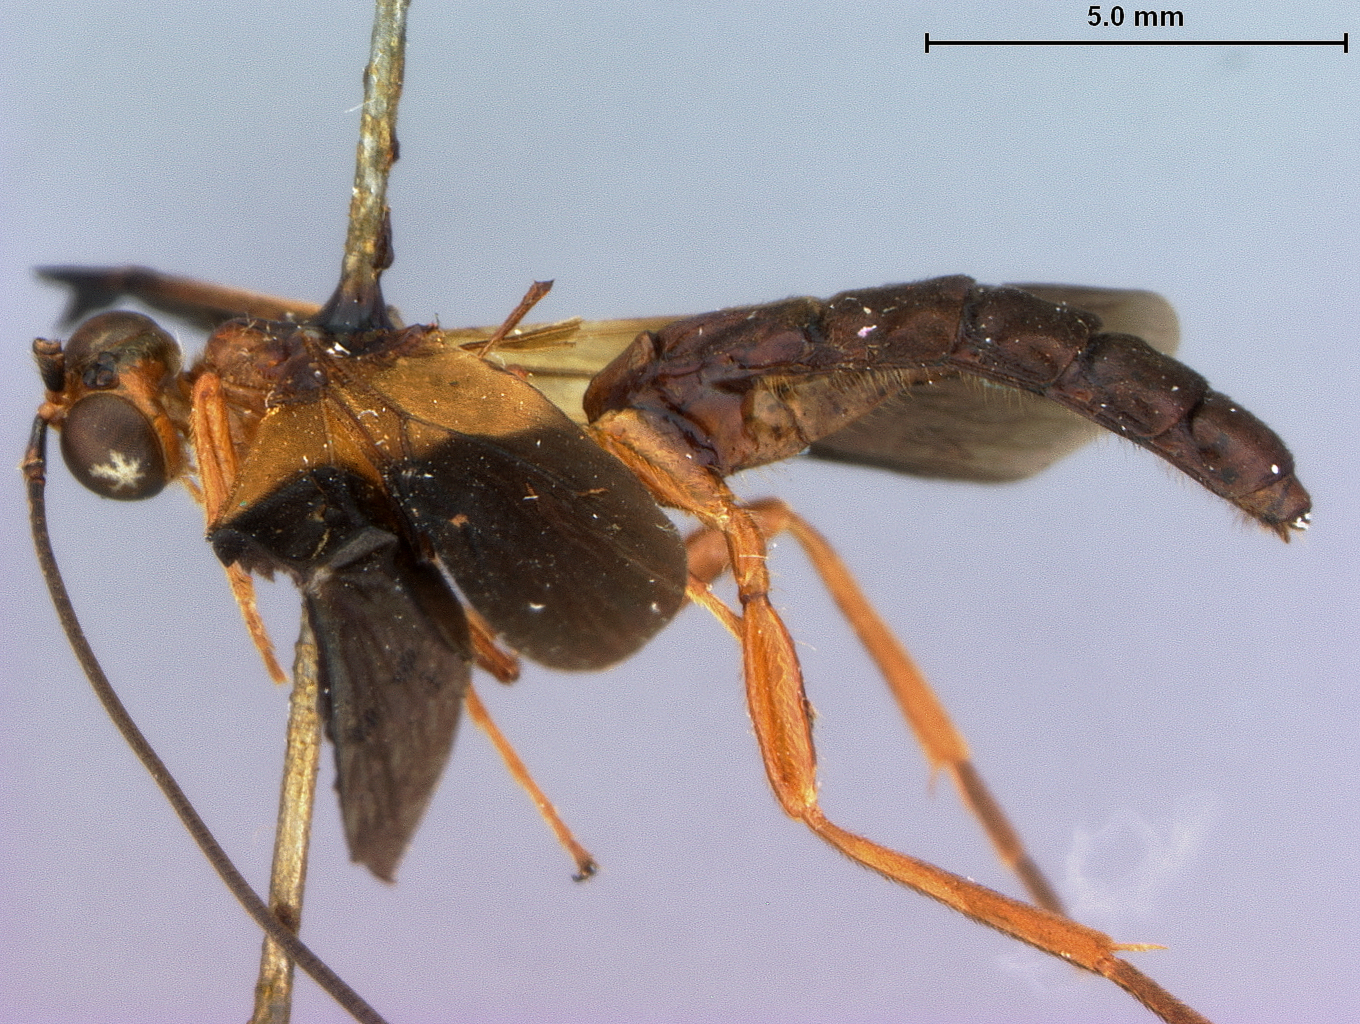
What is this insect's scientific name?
Macrobracon flavonotum
